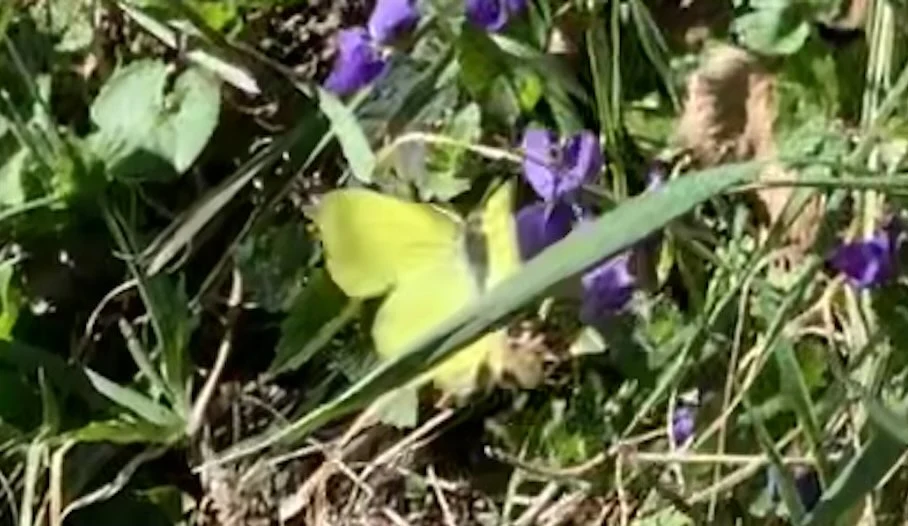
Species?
Gonepteryx rhamni
